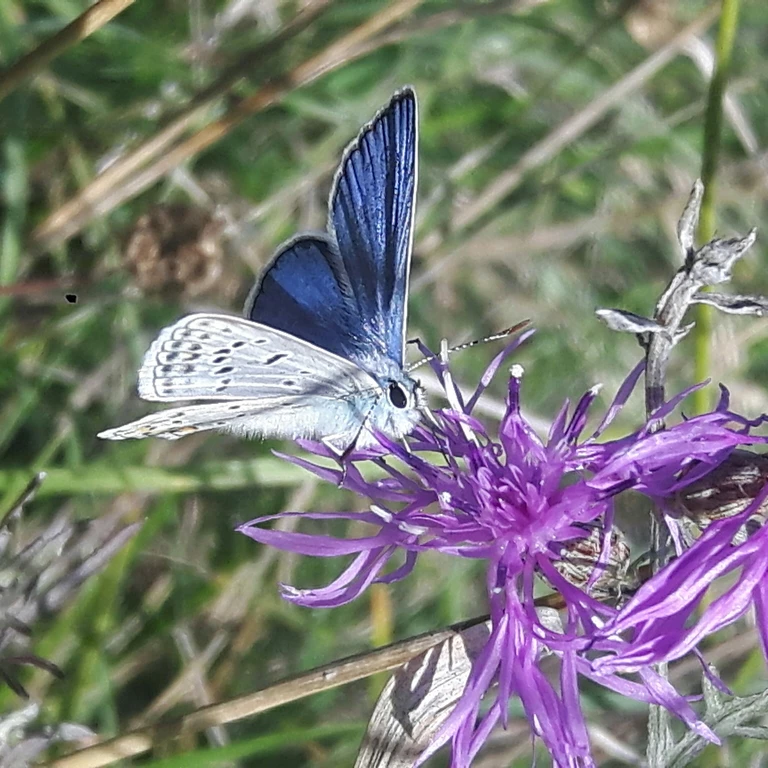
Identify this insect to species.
Polyommatus icarus
